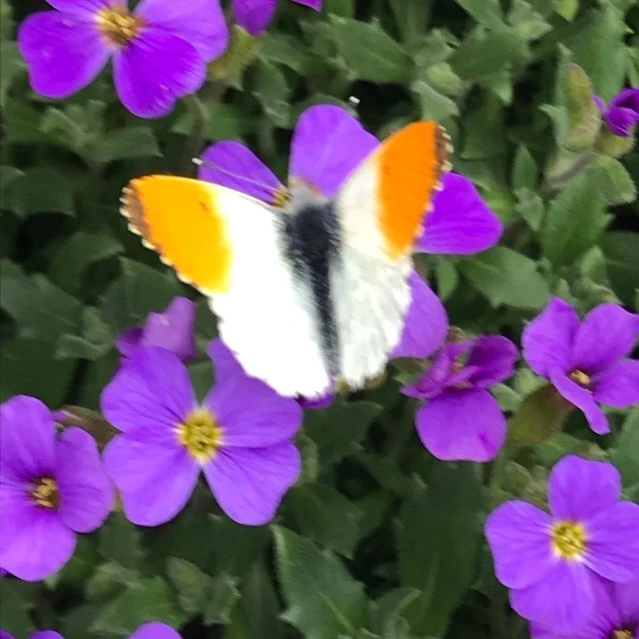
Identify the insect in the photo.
Anthocharis cardamines
